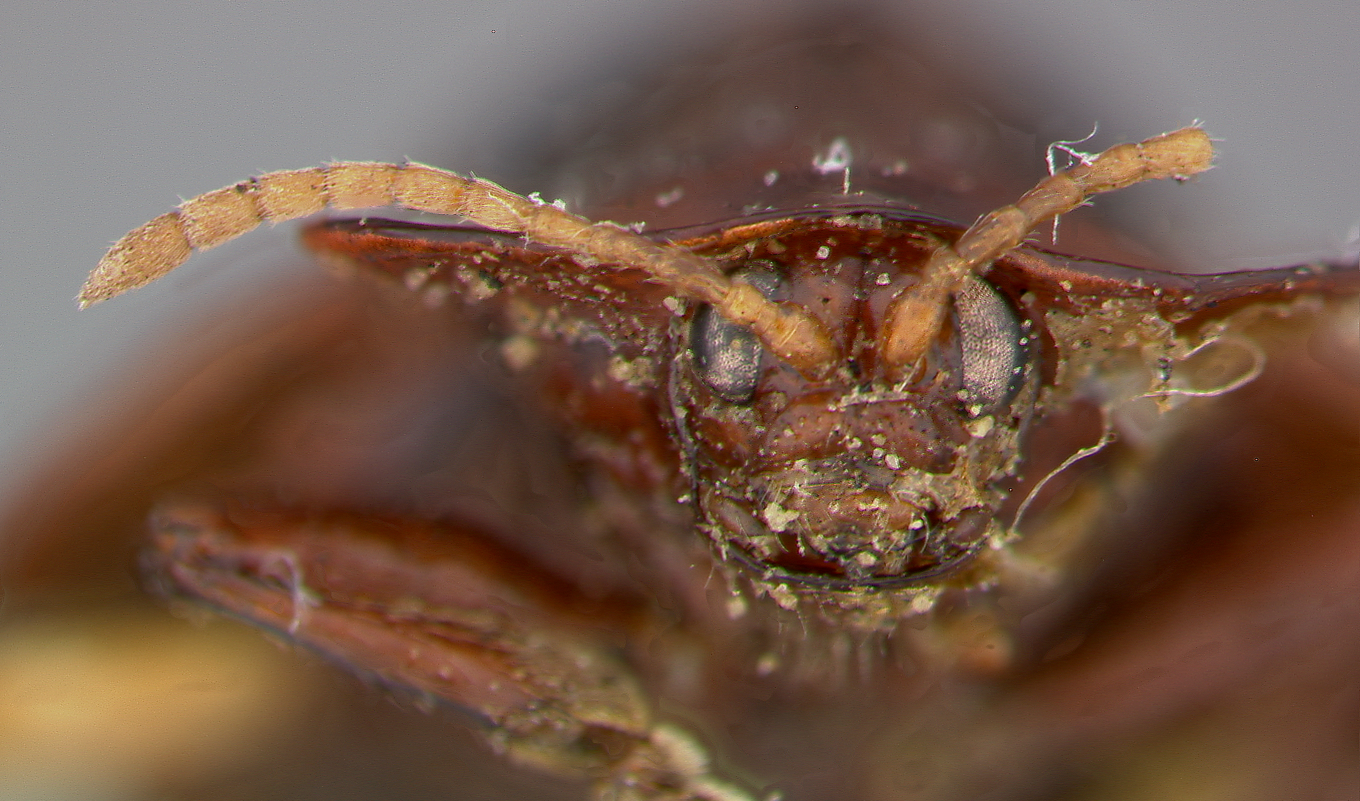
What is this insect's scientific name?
Elytrogona gemmata
